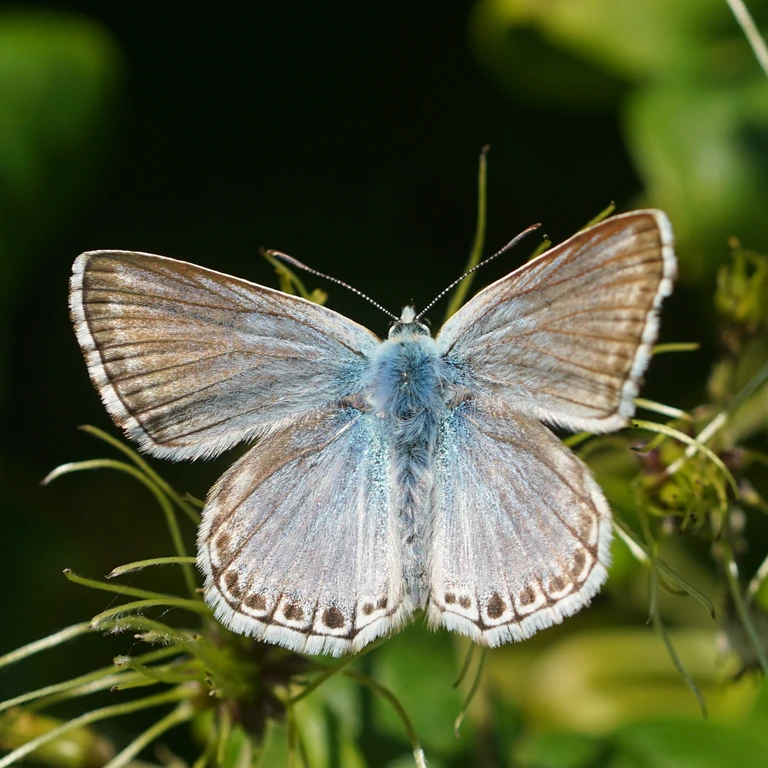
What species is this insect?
Lysandra coridon
